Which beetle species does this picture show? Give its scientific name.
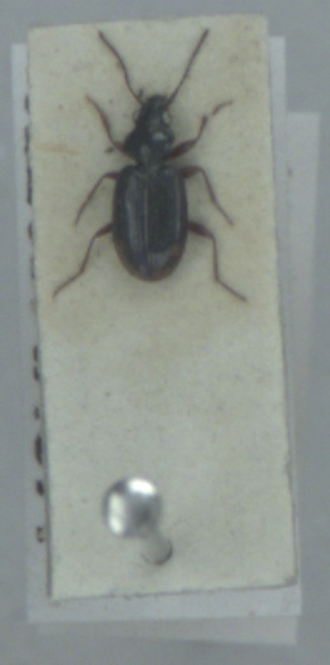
Bembidion lunulatum
